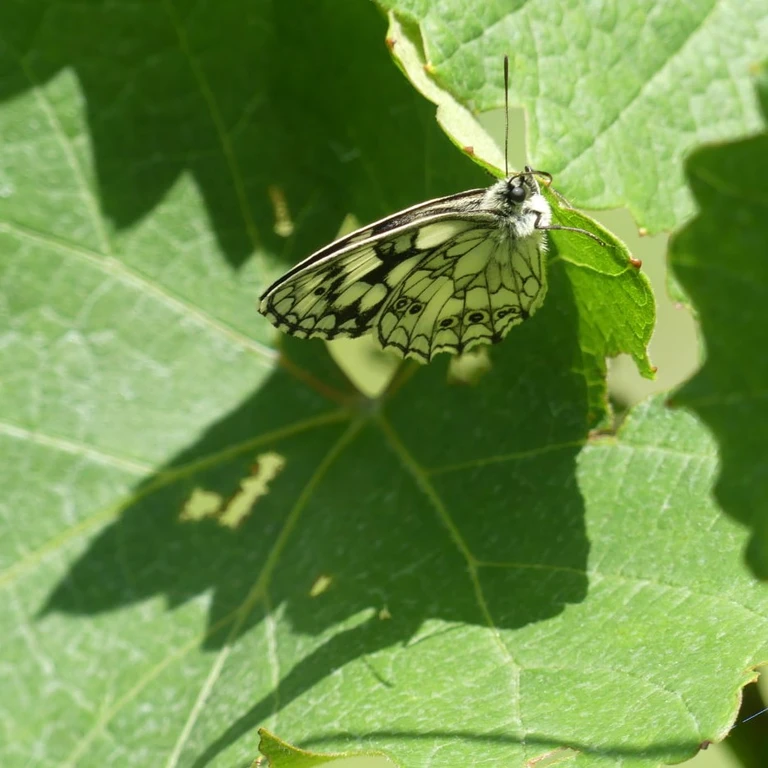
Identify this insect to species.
Melanargia galathea
